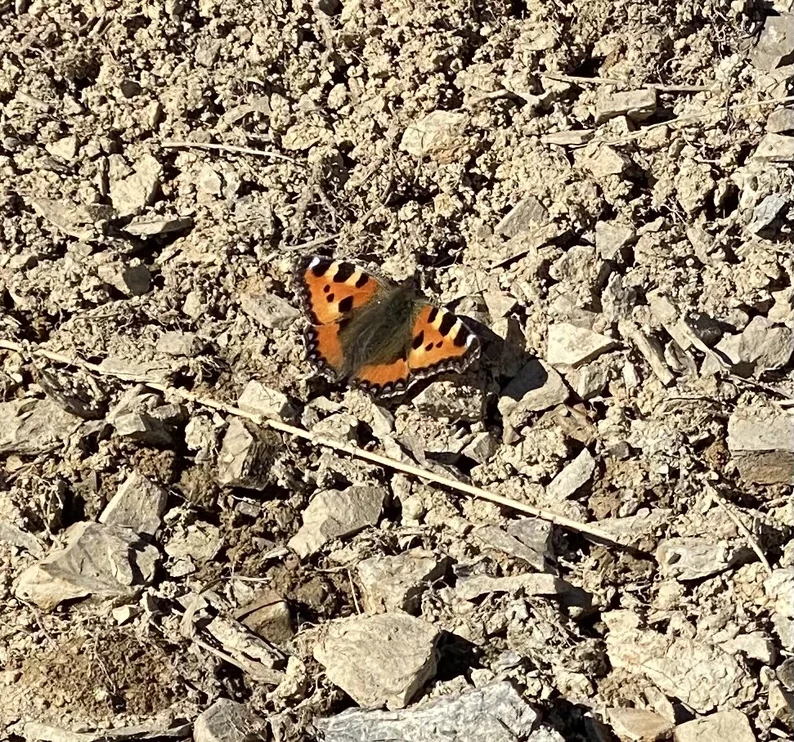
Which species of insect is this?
Aglais urticae
